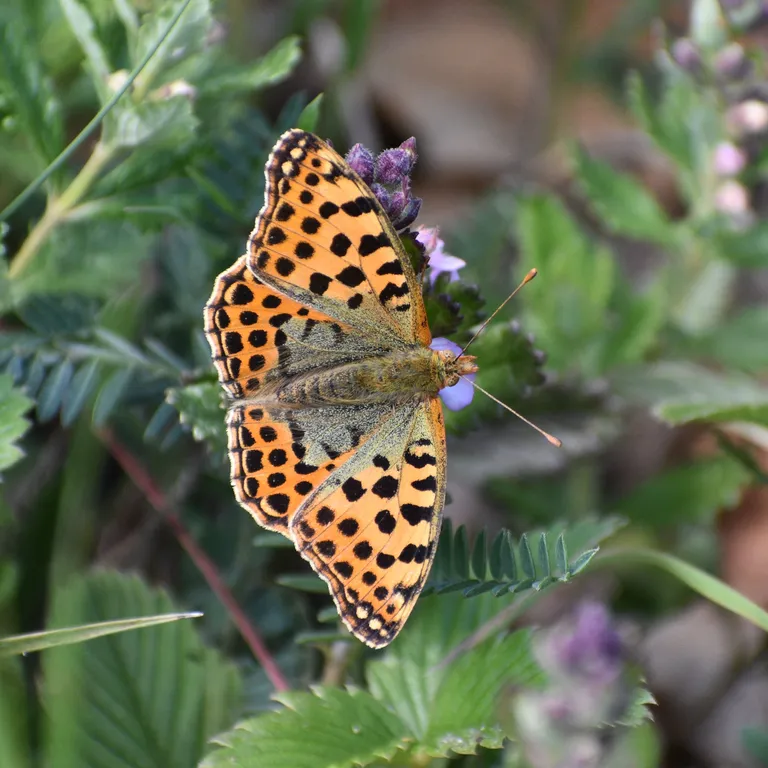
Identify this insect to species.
Issoria lathonia
